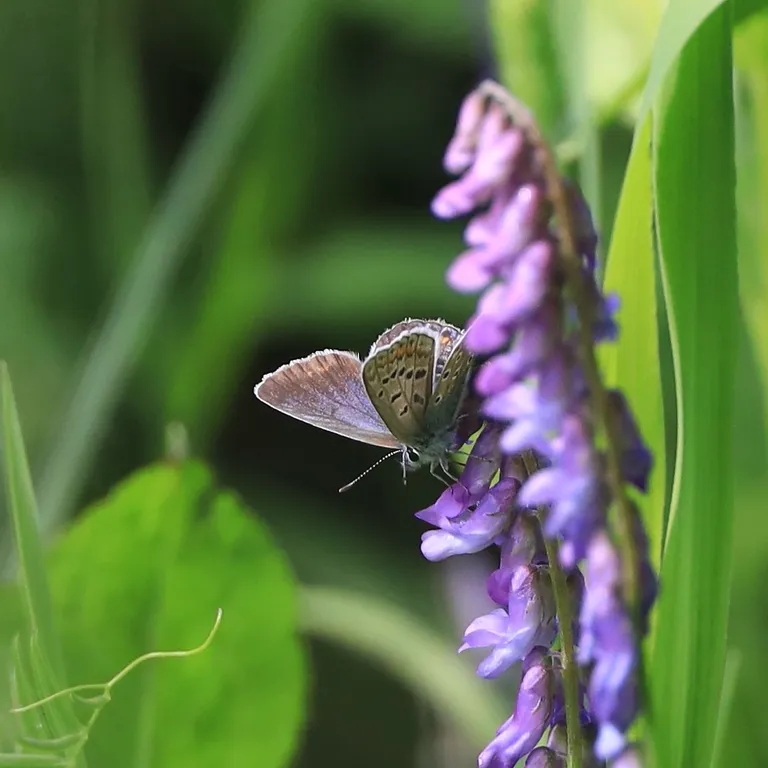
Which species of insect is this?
Polyommatus icarus
